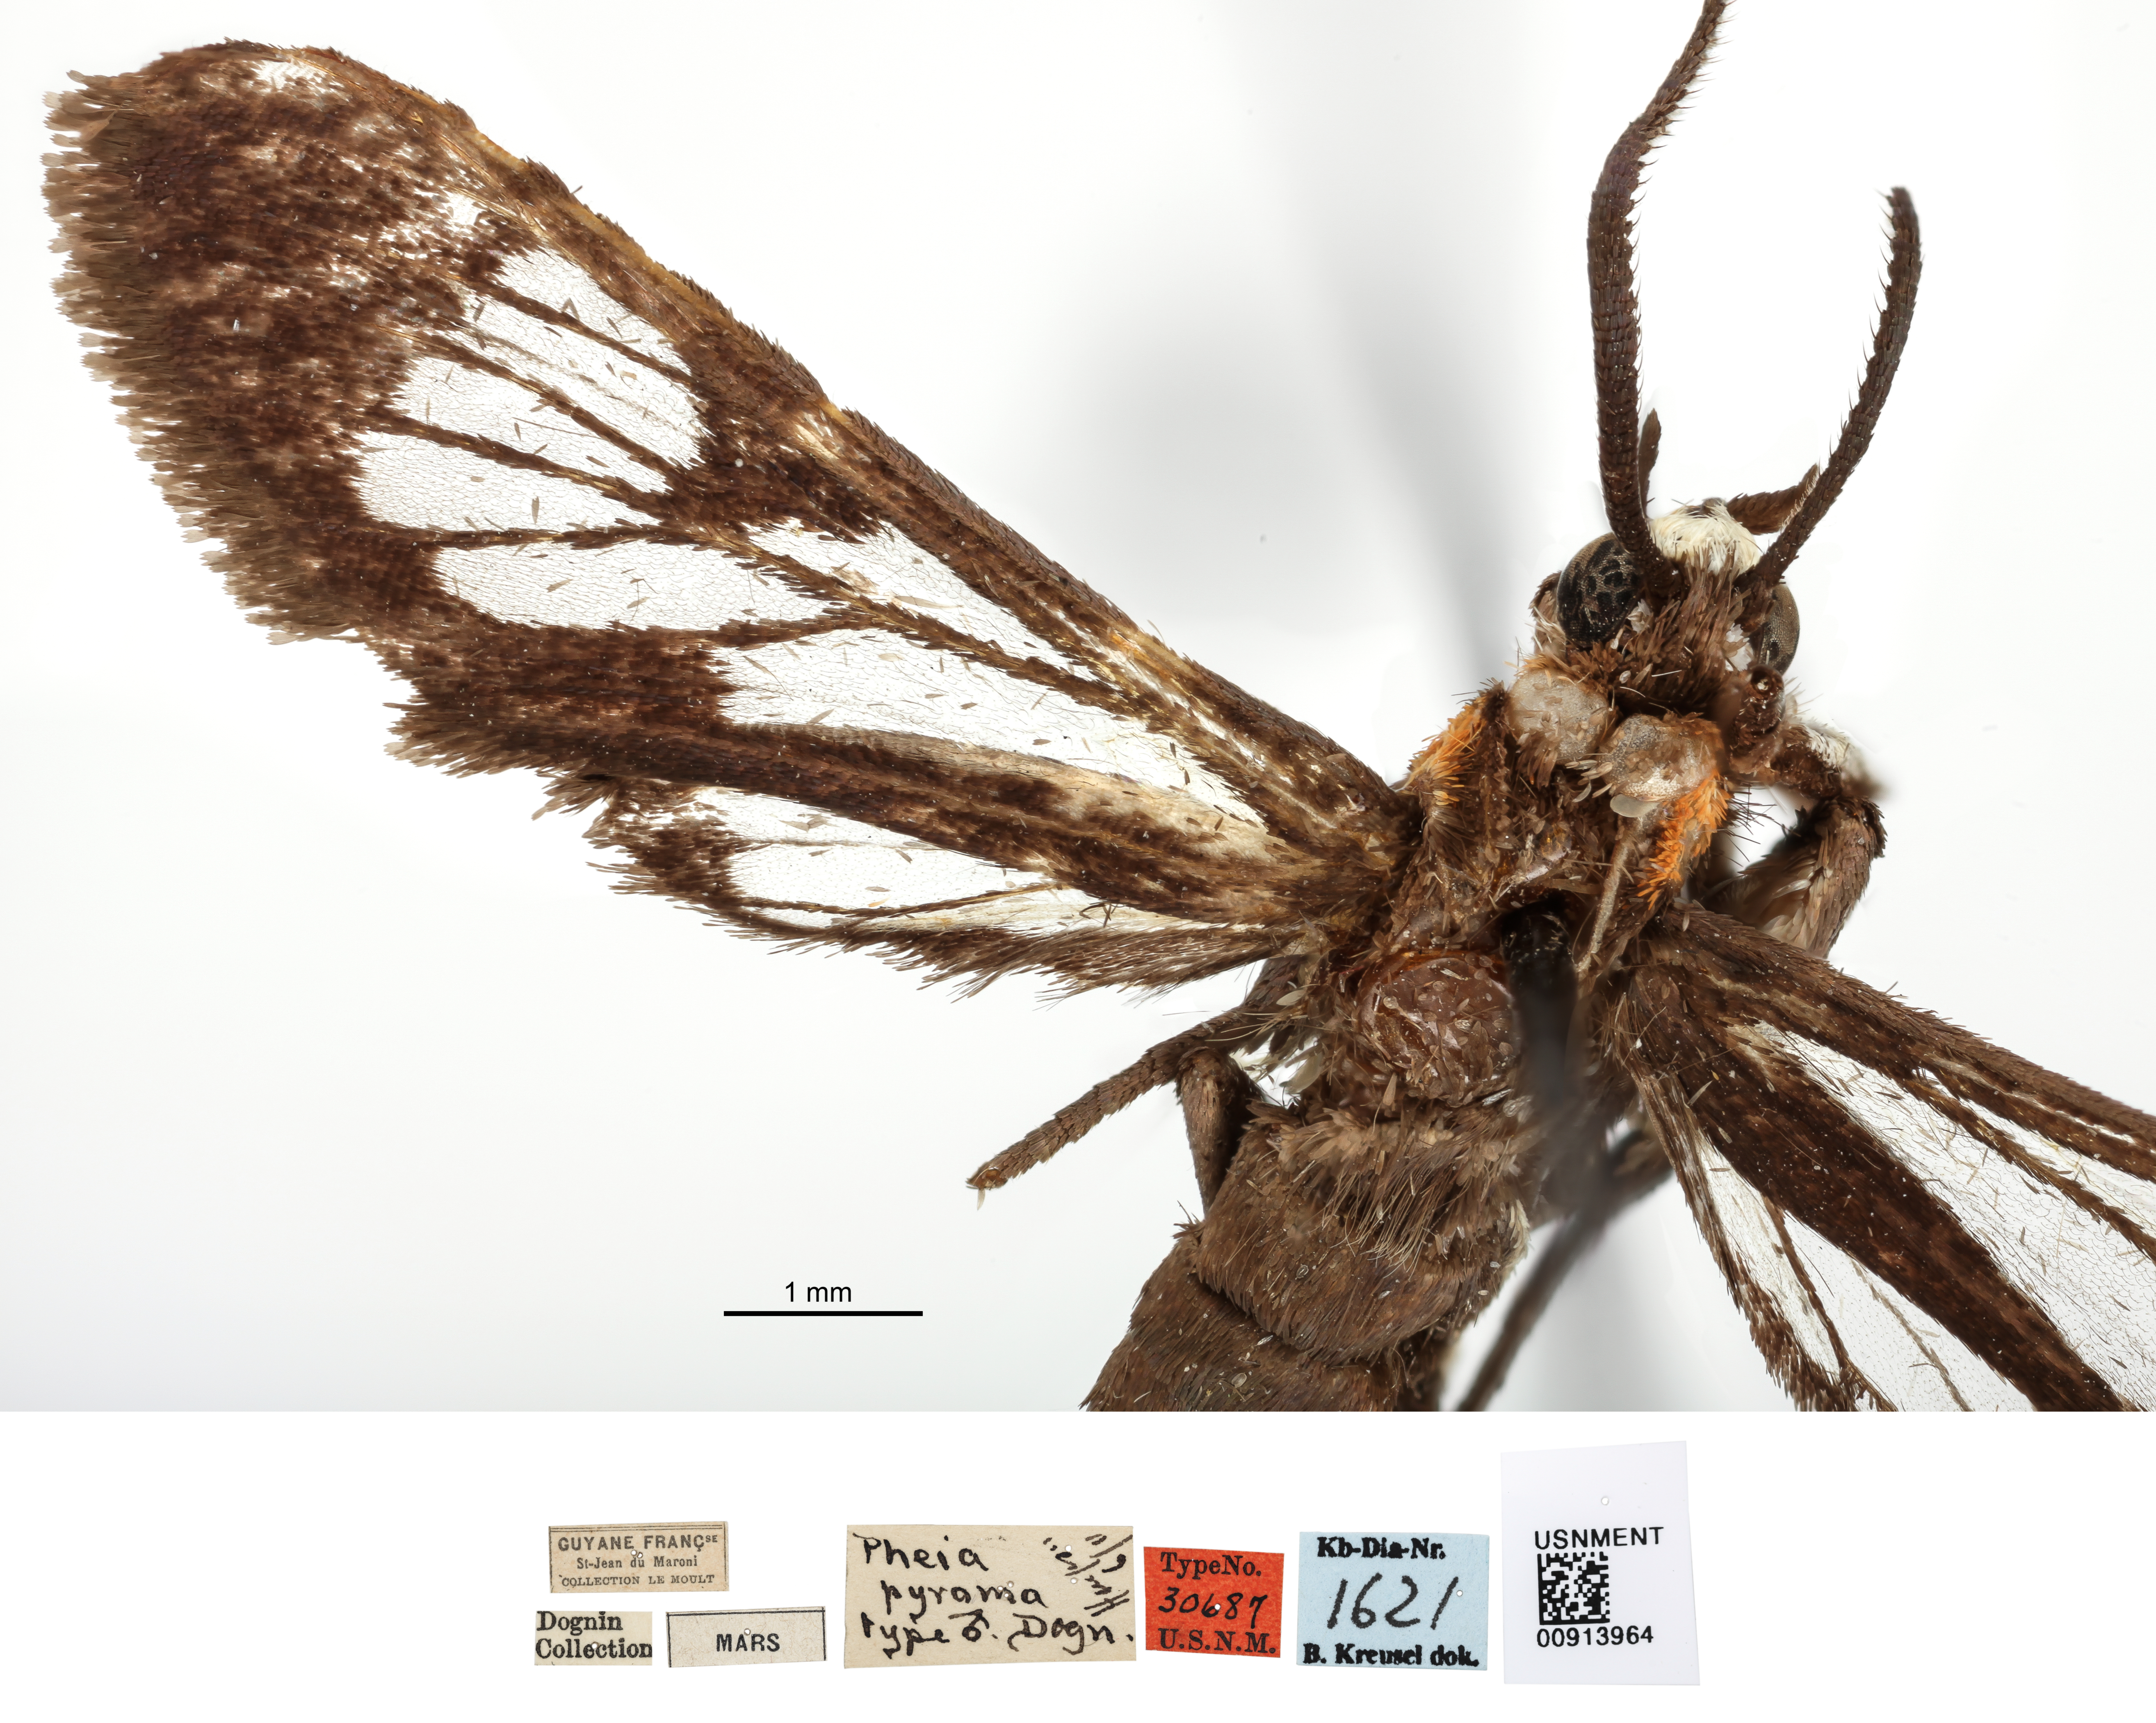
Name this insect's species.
Pheia pyrama
